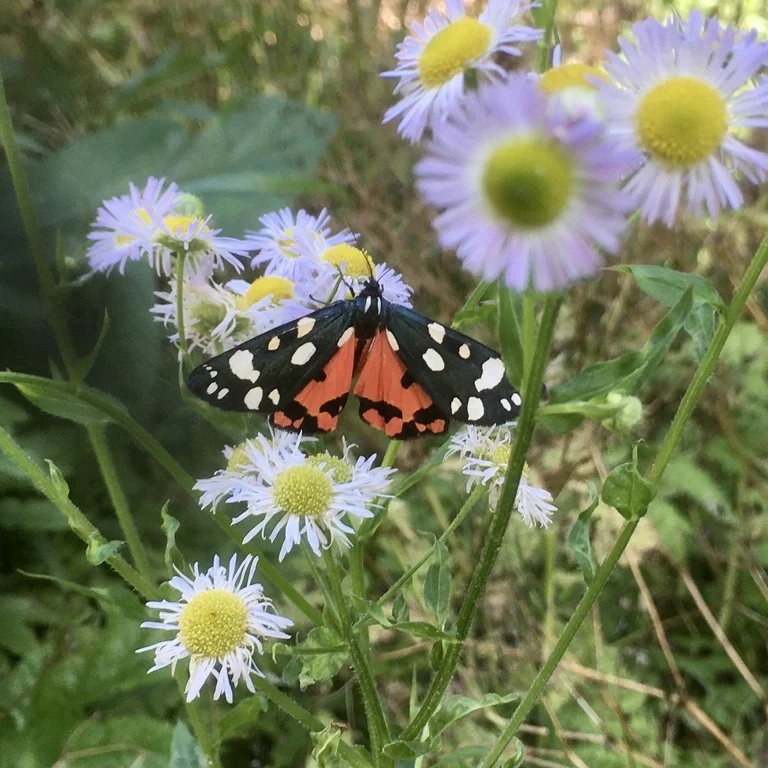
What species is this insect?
Callimorpha dominula
